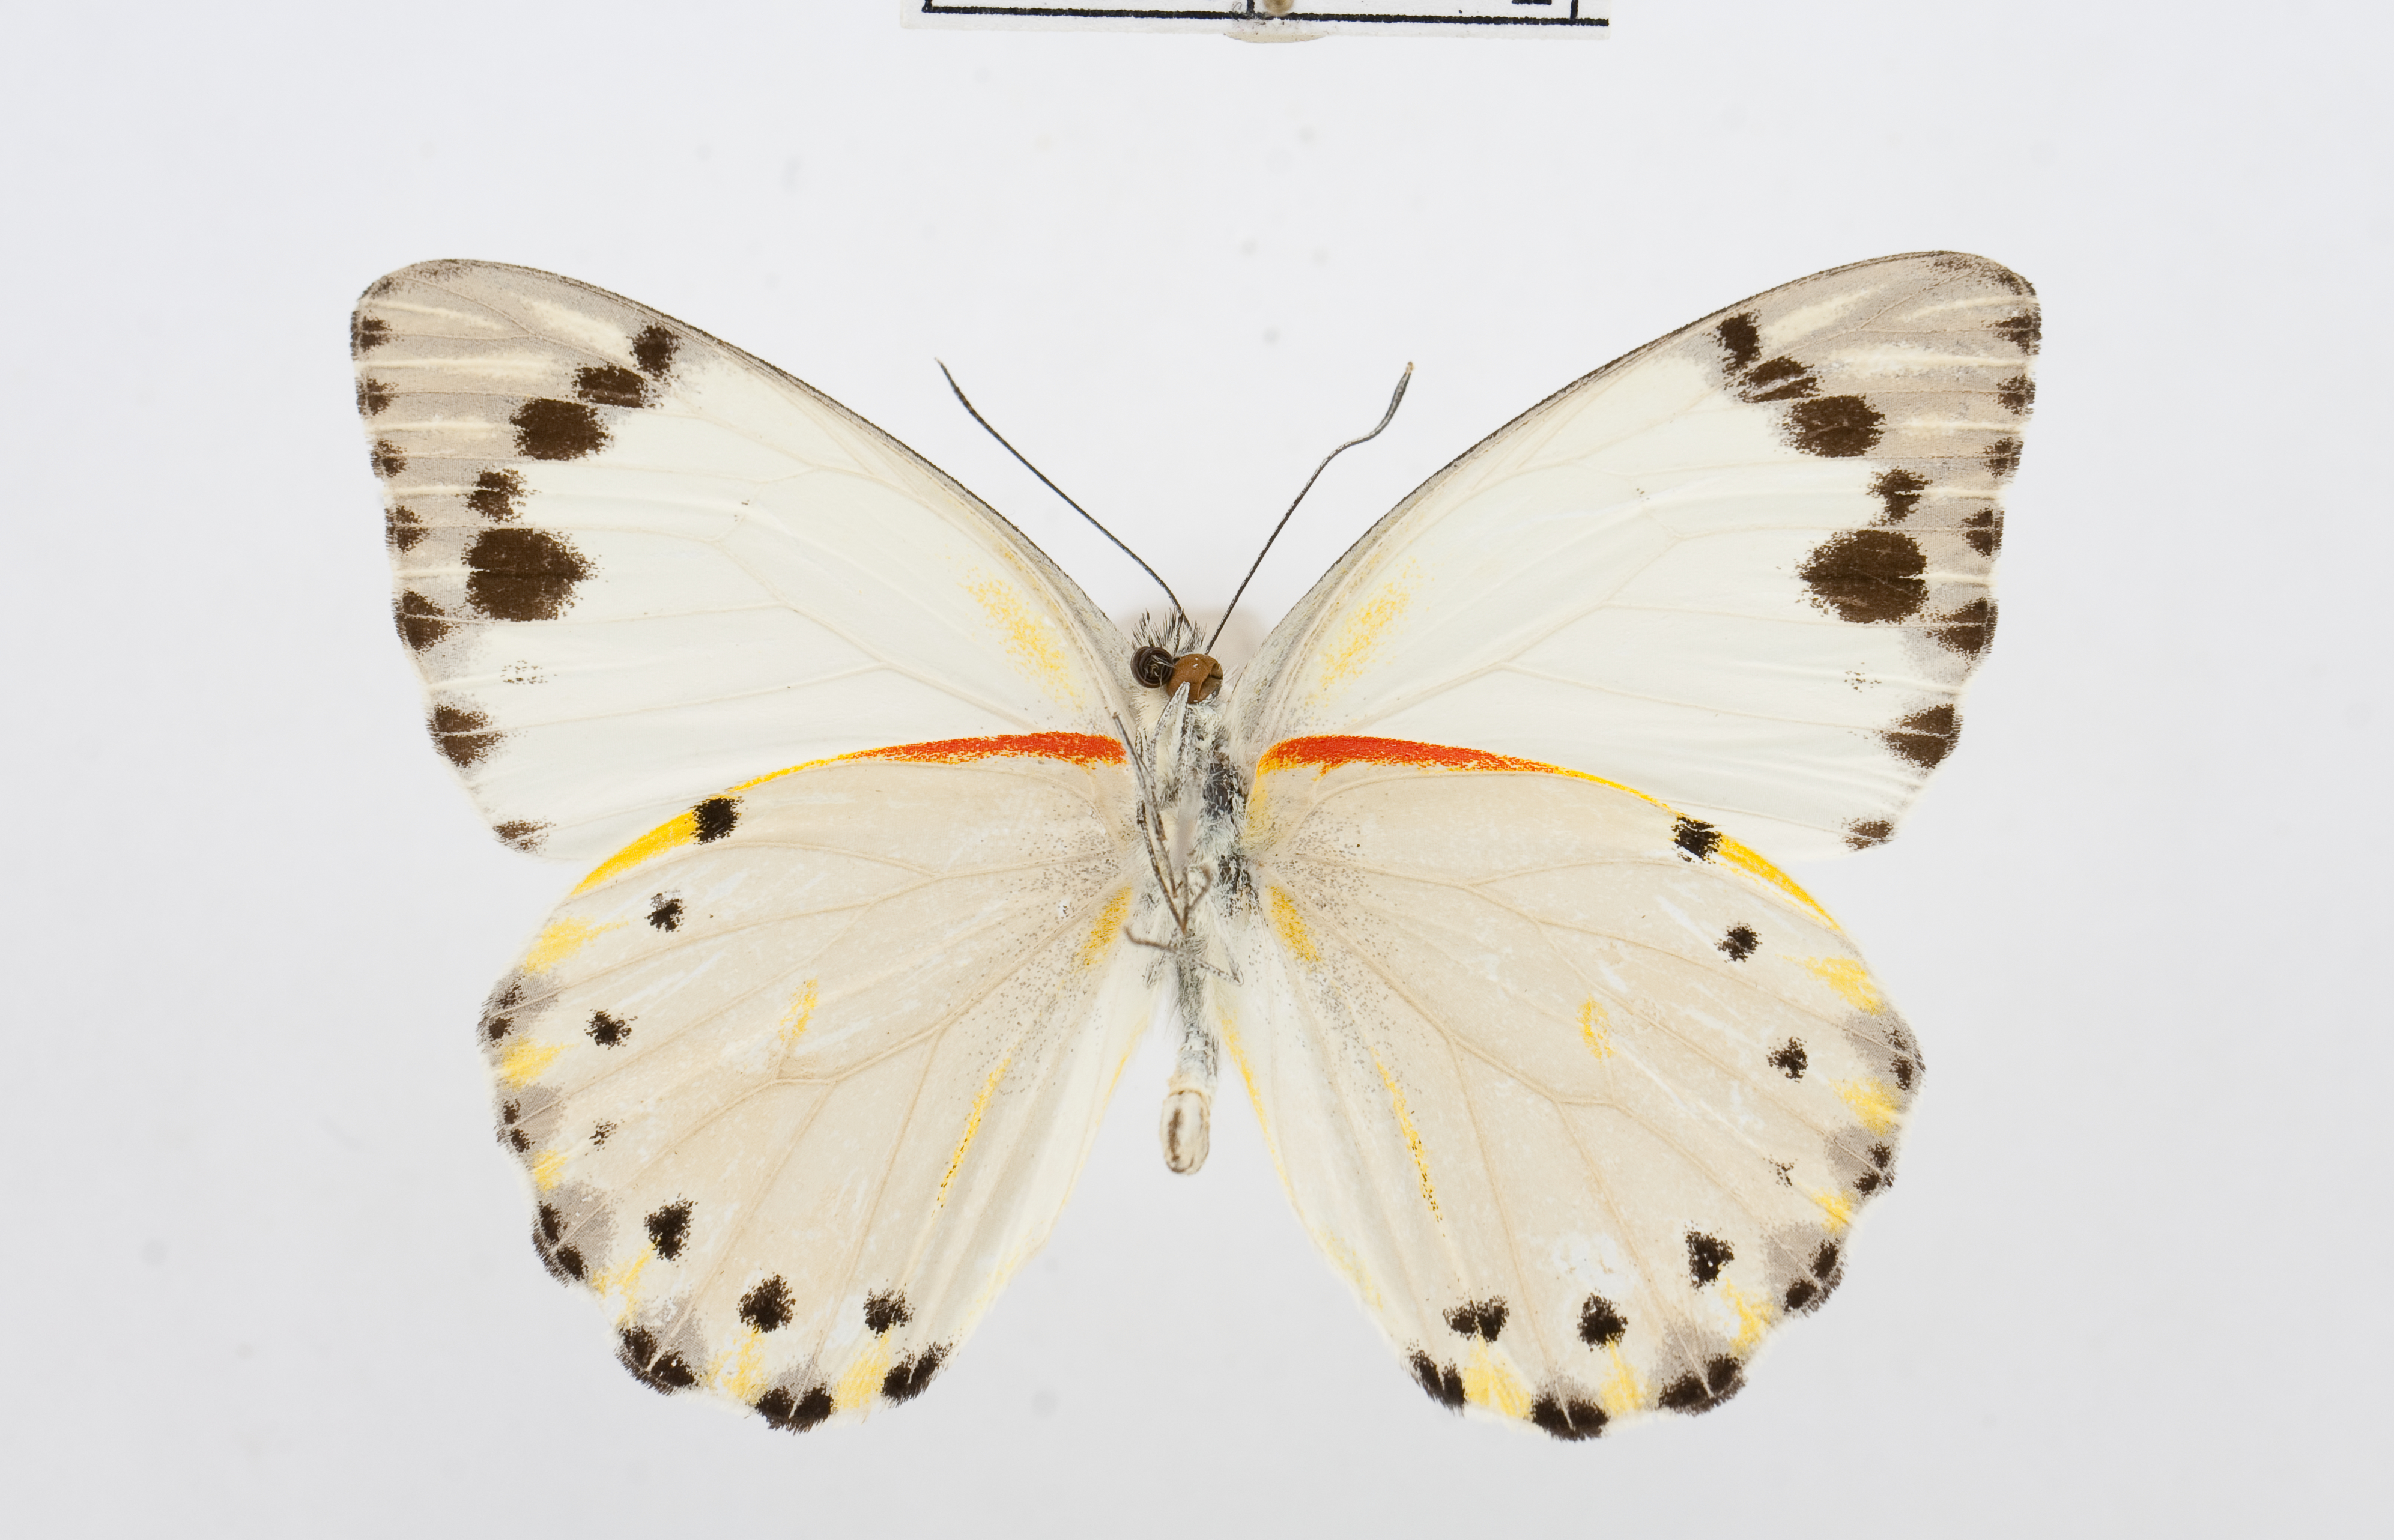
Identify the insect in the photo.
Belenois rubrosignata
